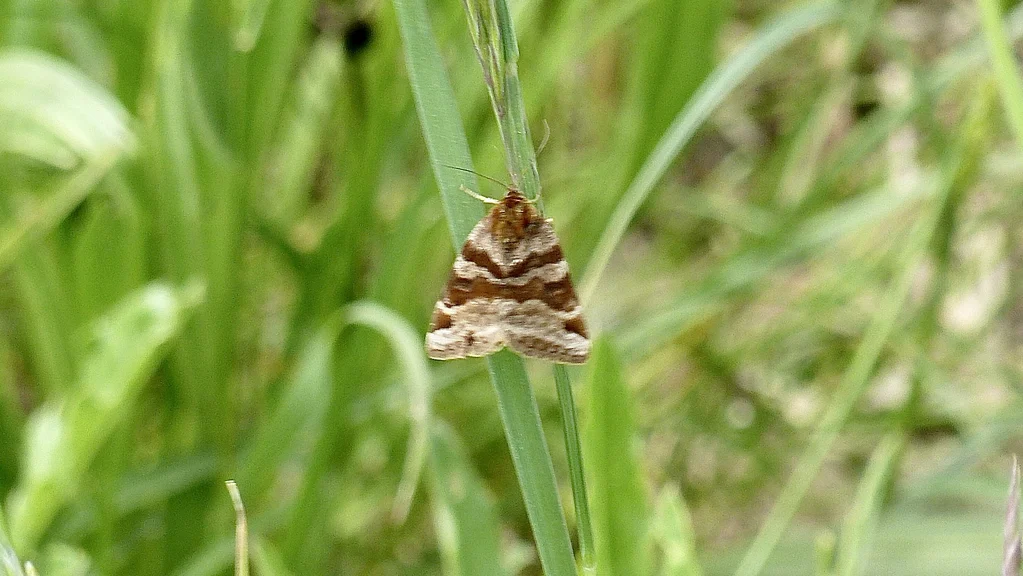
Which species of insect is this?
Euclidia glyphica
